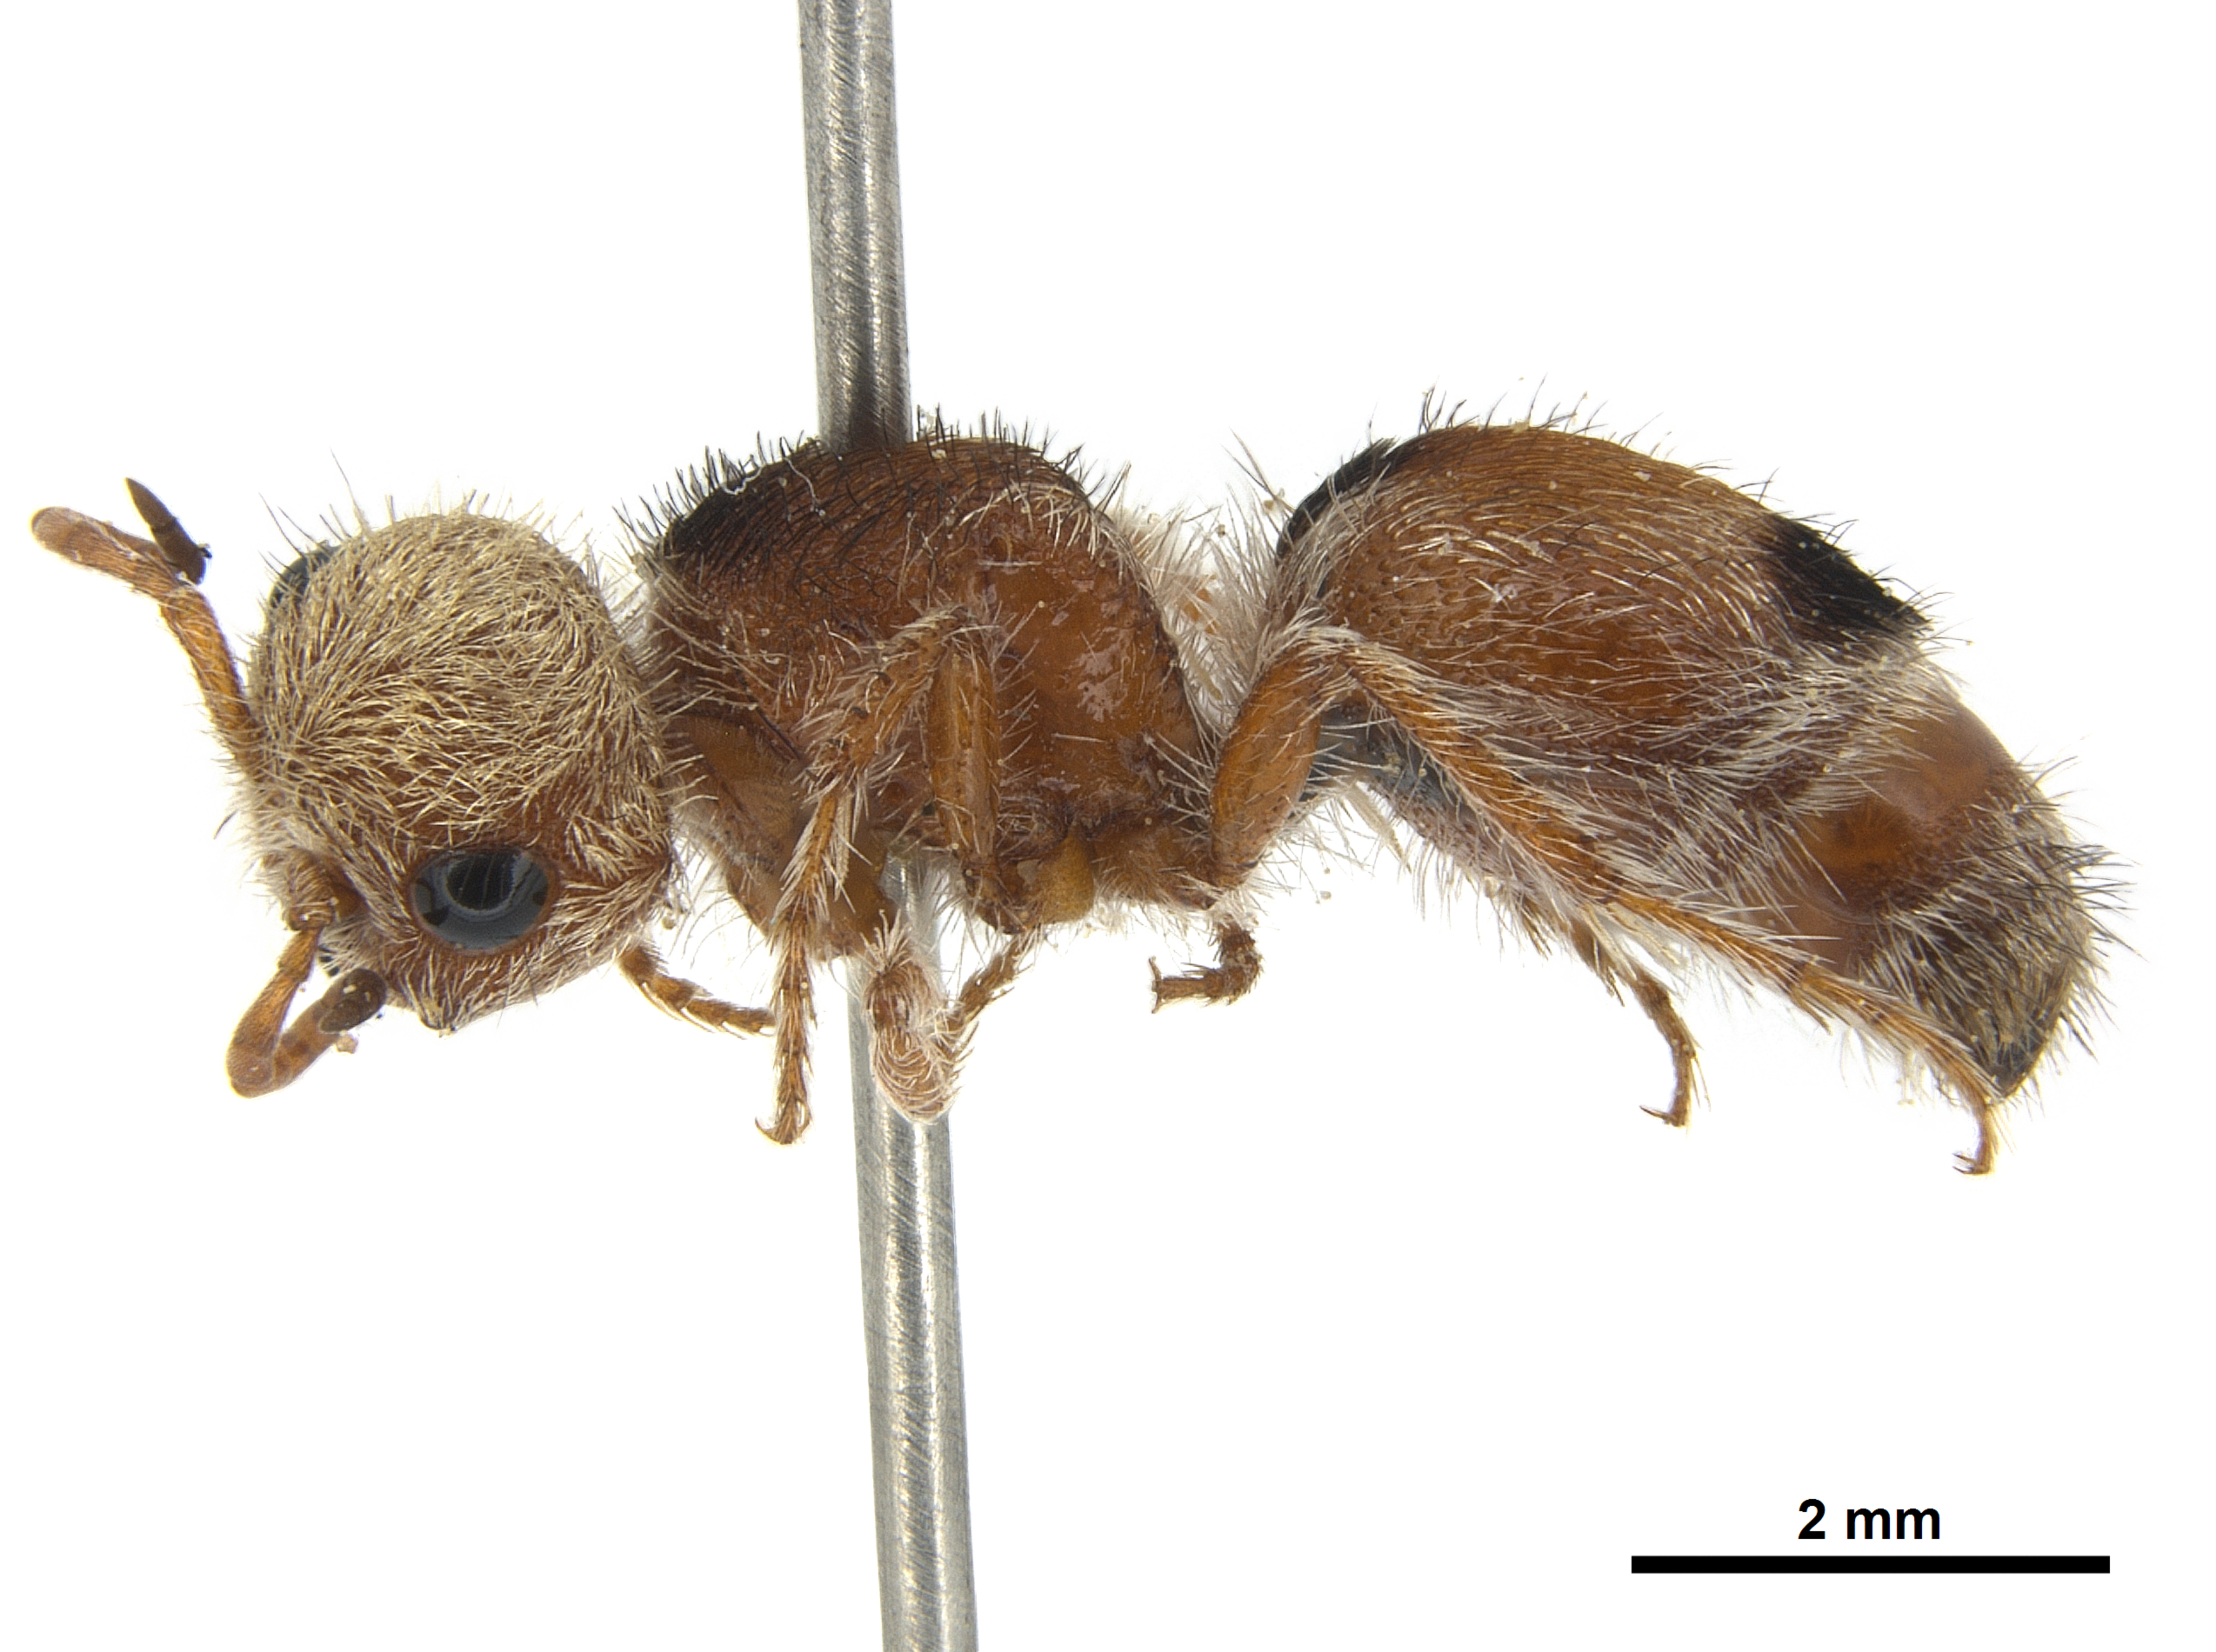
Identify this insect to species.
Pseudomethoca praeclara
